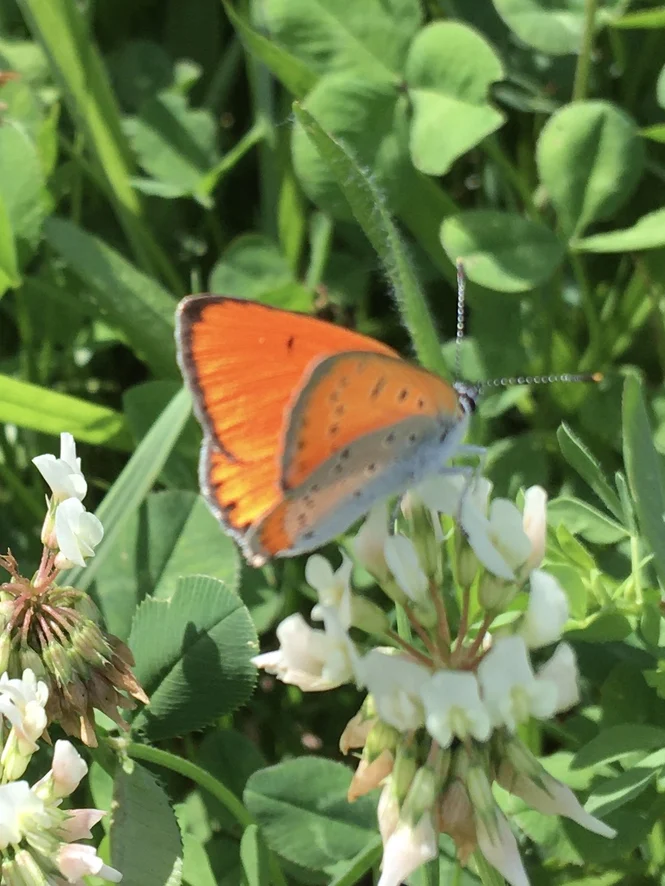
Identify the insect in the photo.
Lycaena dispar
